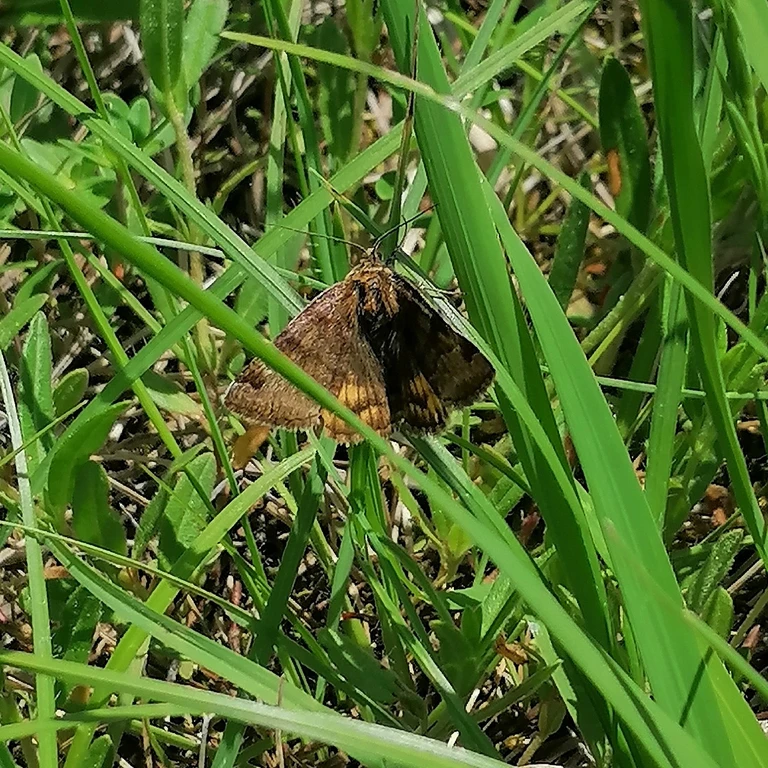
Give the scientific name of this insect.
Euclidia glyphica
